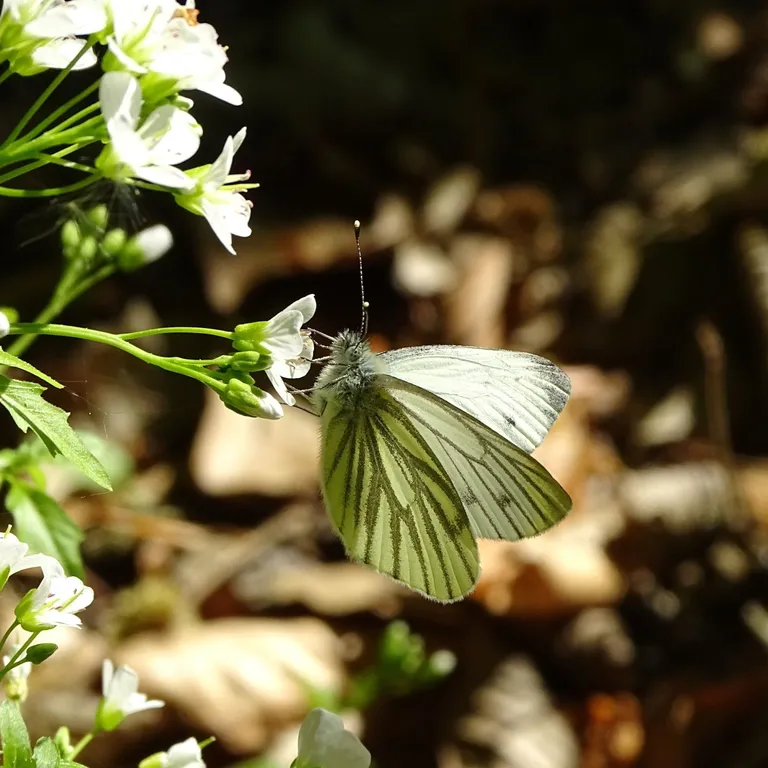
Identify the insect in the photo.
Pieris napi
